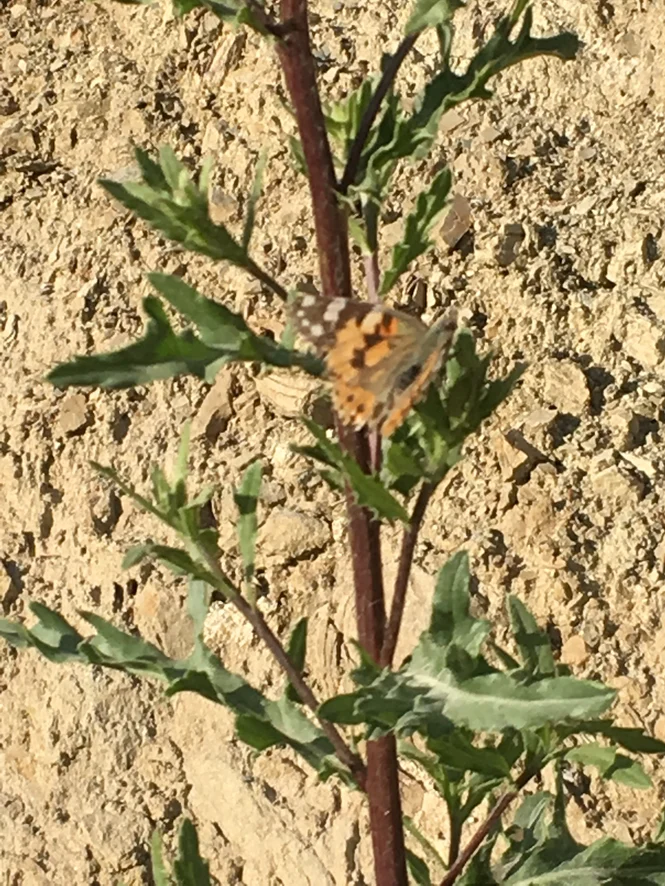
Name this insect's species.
Vanessa cardui
